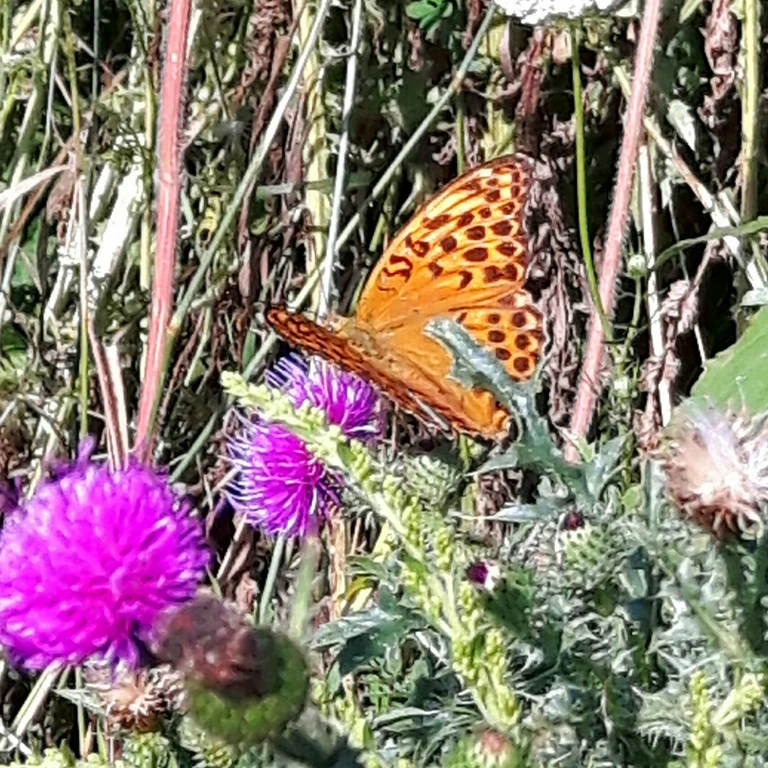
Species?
Argynnis paphia
